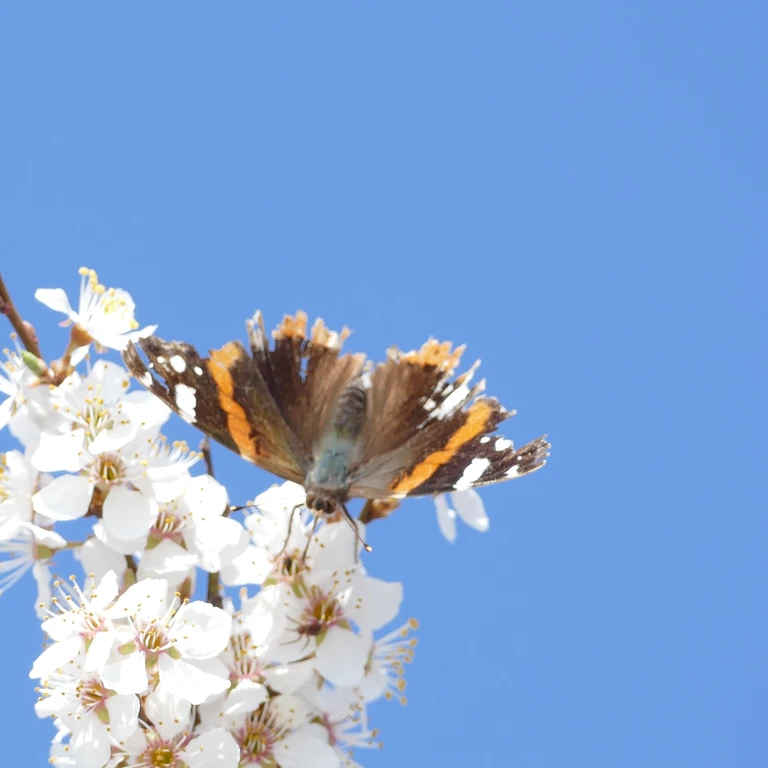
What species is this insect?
Vanessa atalanta
